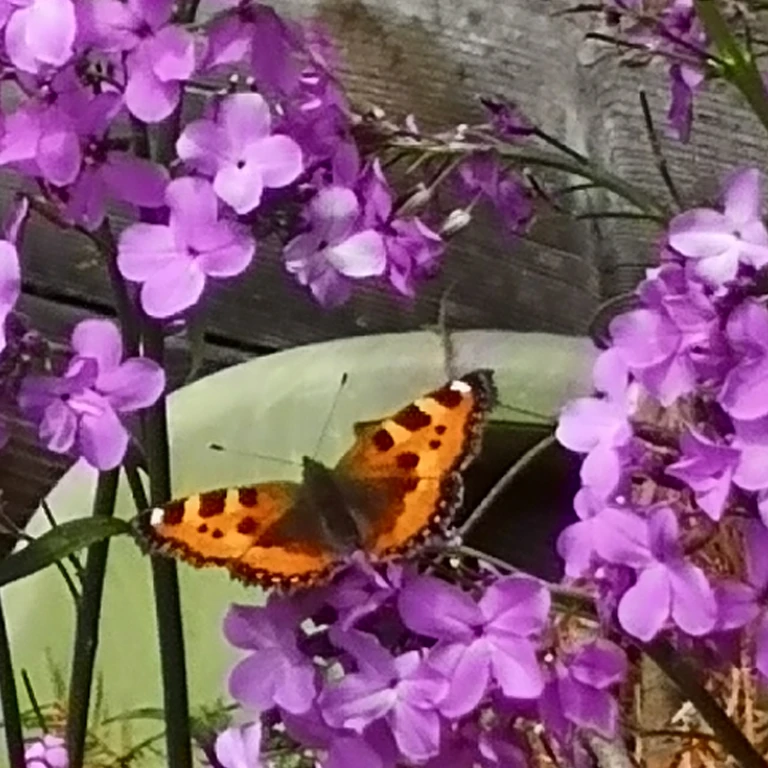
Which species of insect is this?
Aglais urticae
